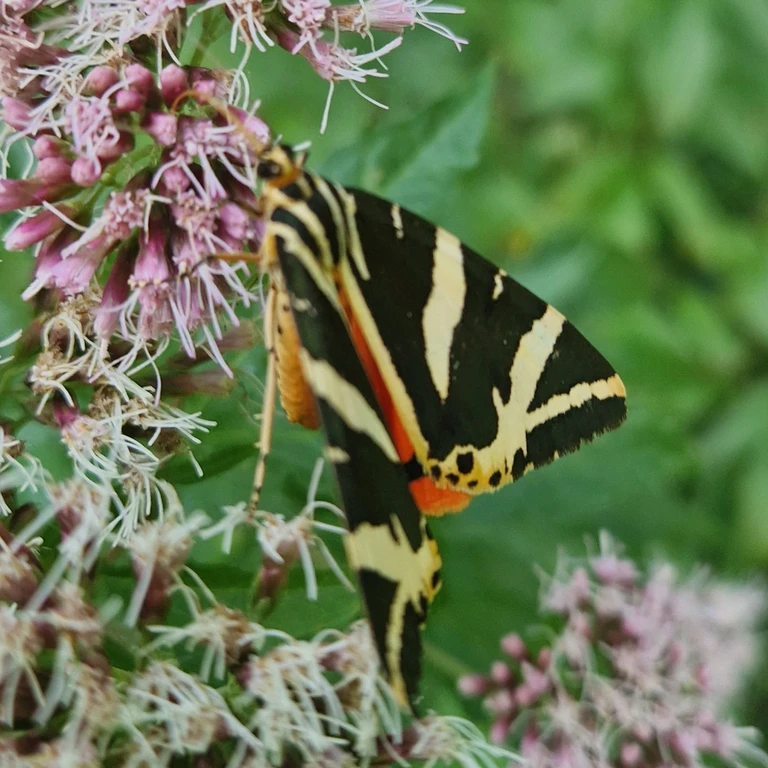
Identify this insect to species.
Euplagia quadripunctaria
